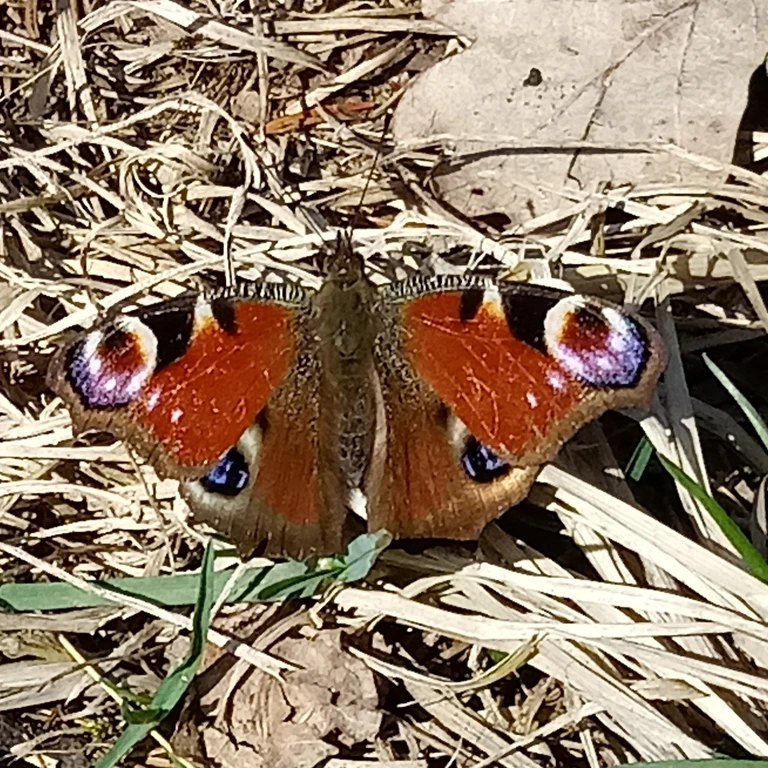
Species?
Aglais io
